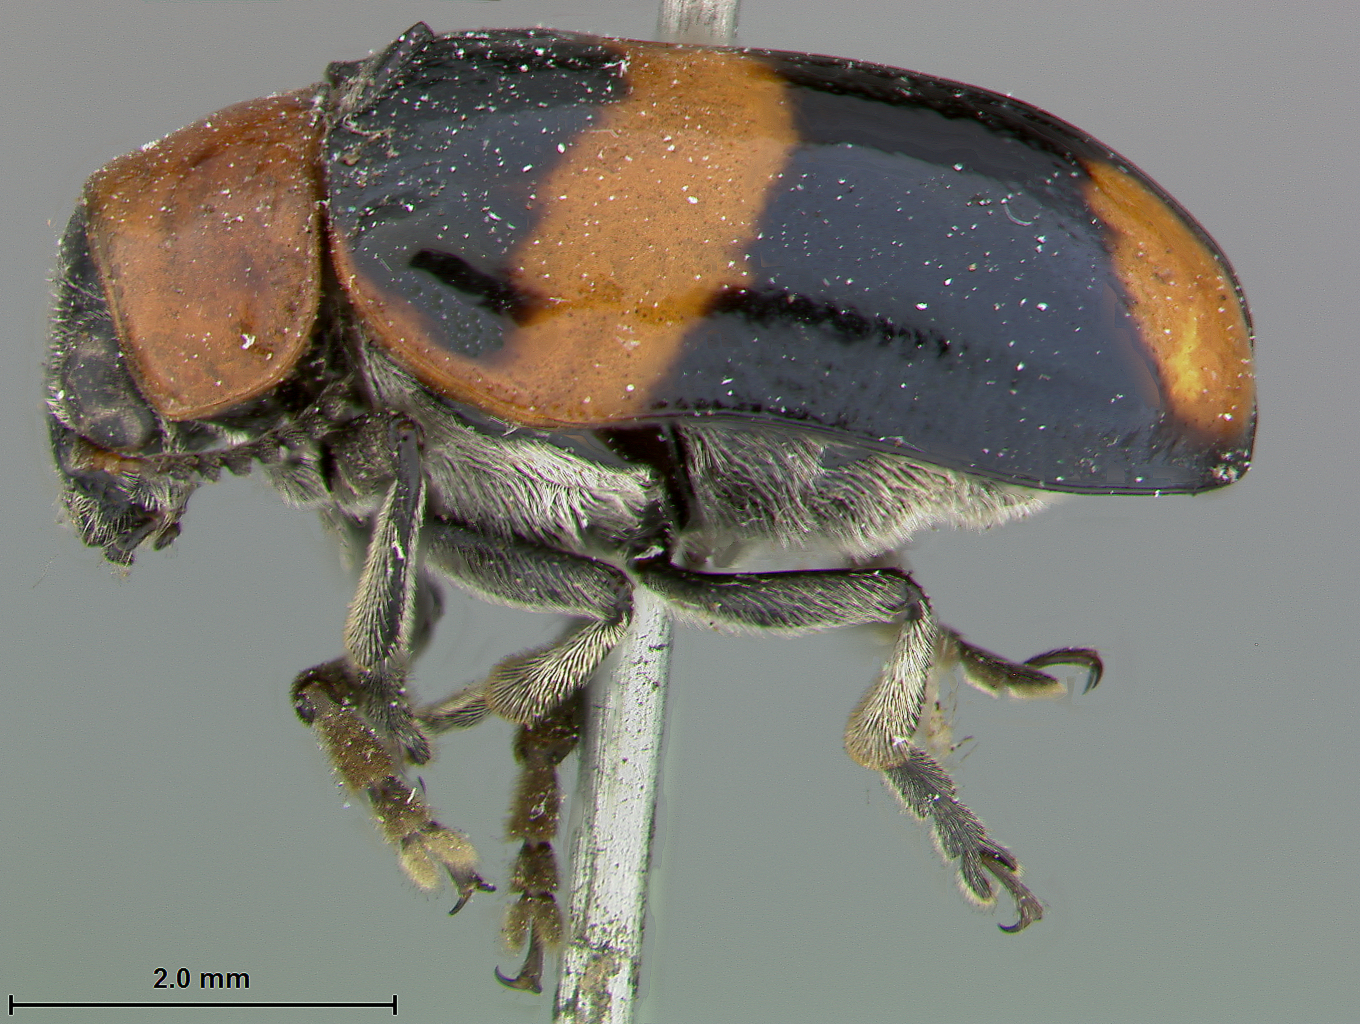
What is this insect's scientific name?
Smaragdina spectabilis
